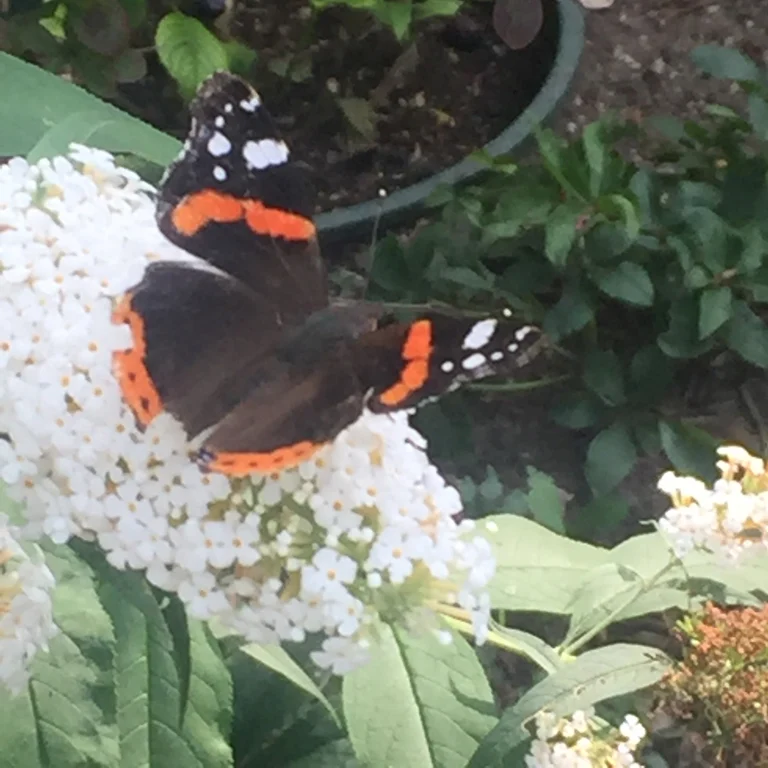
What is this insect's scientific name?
Vanessa atalanta
